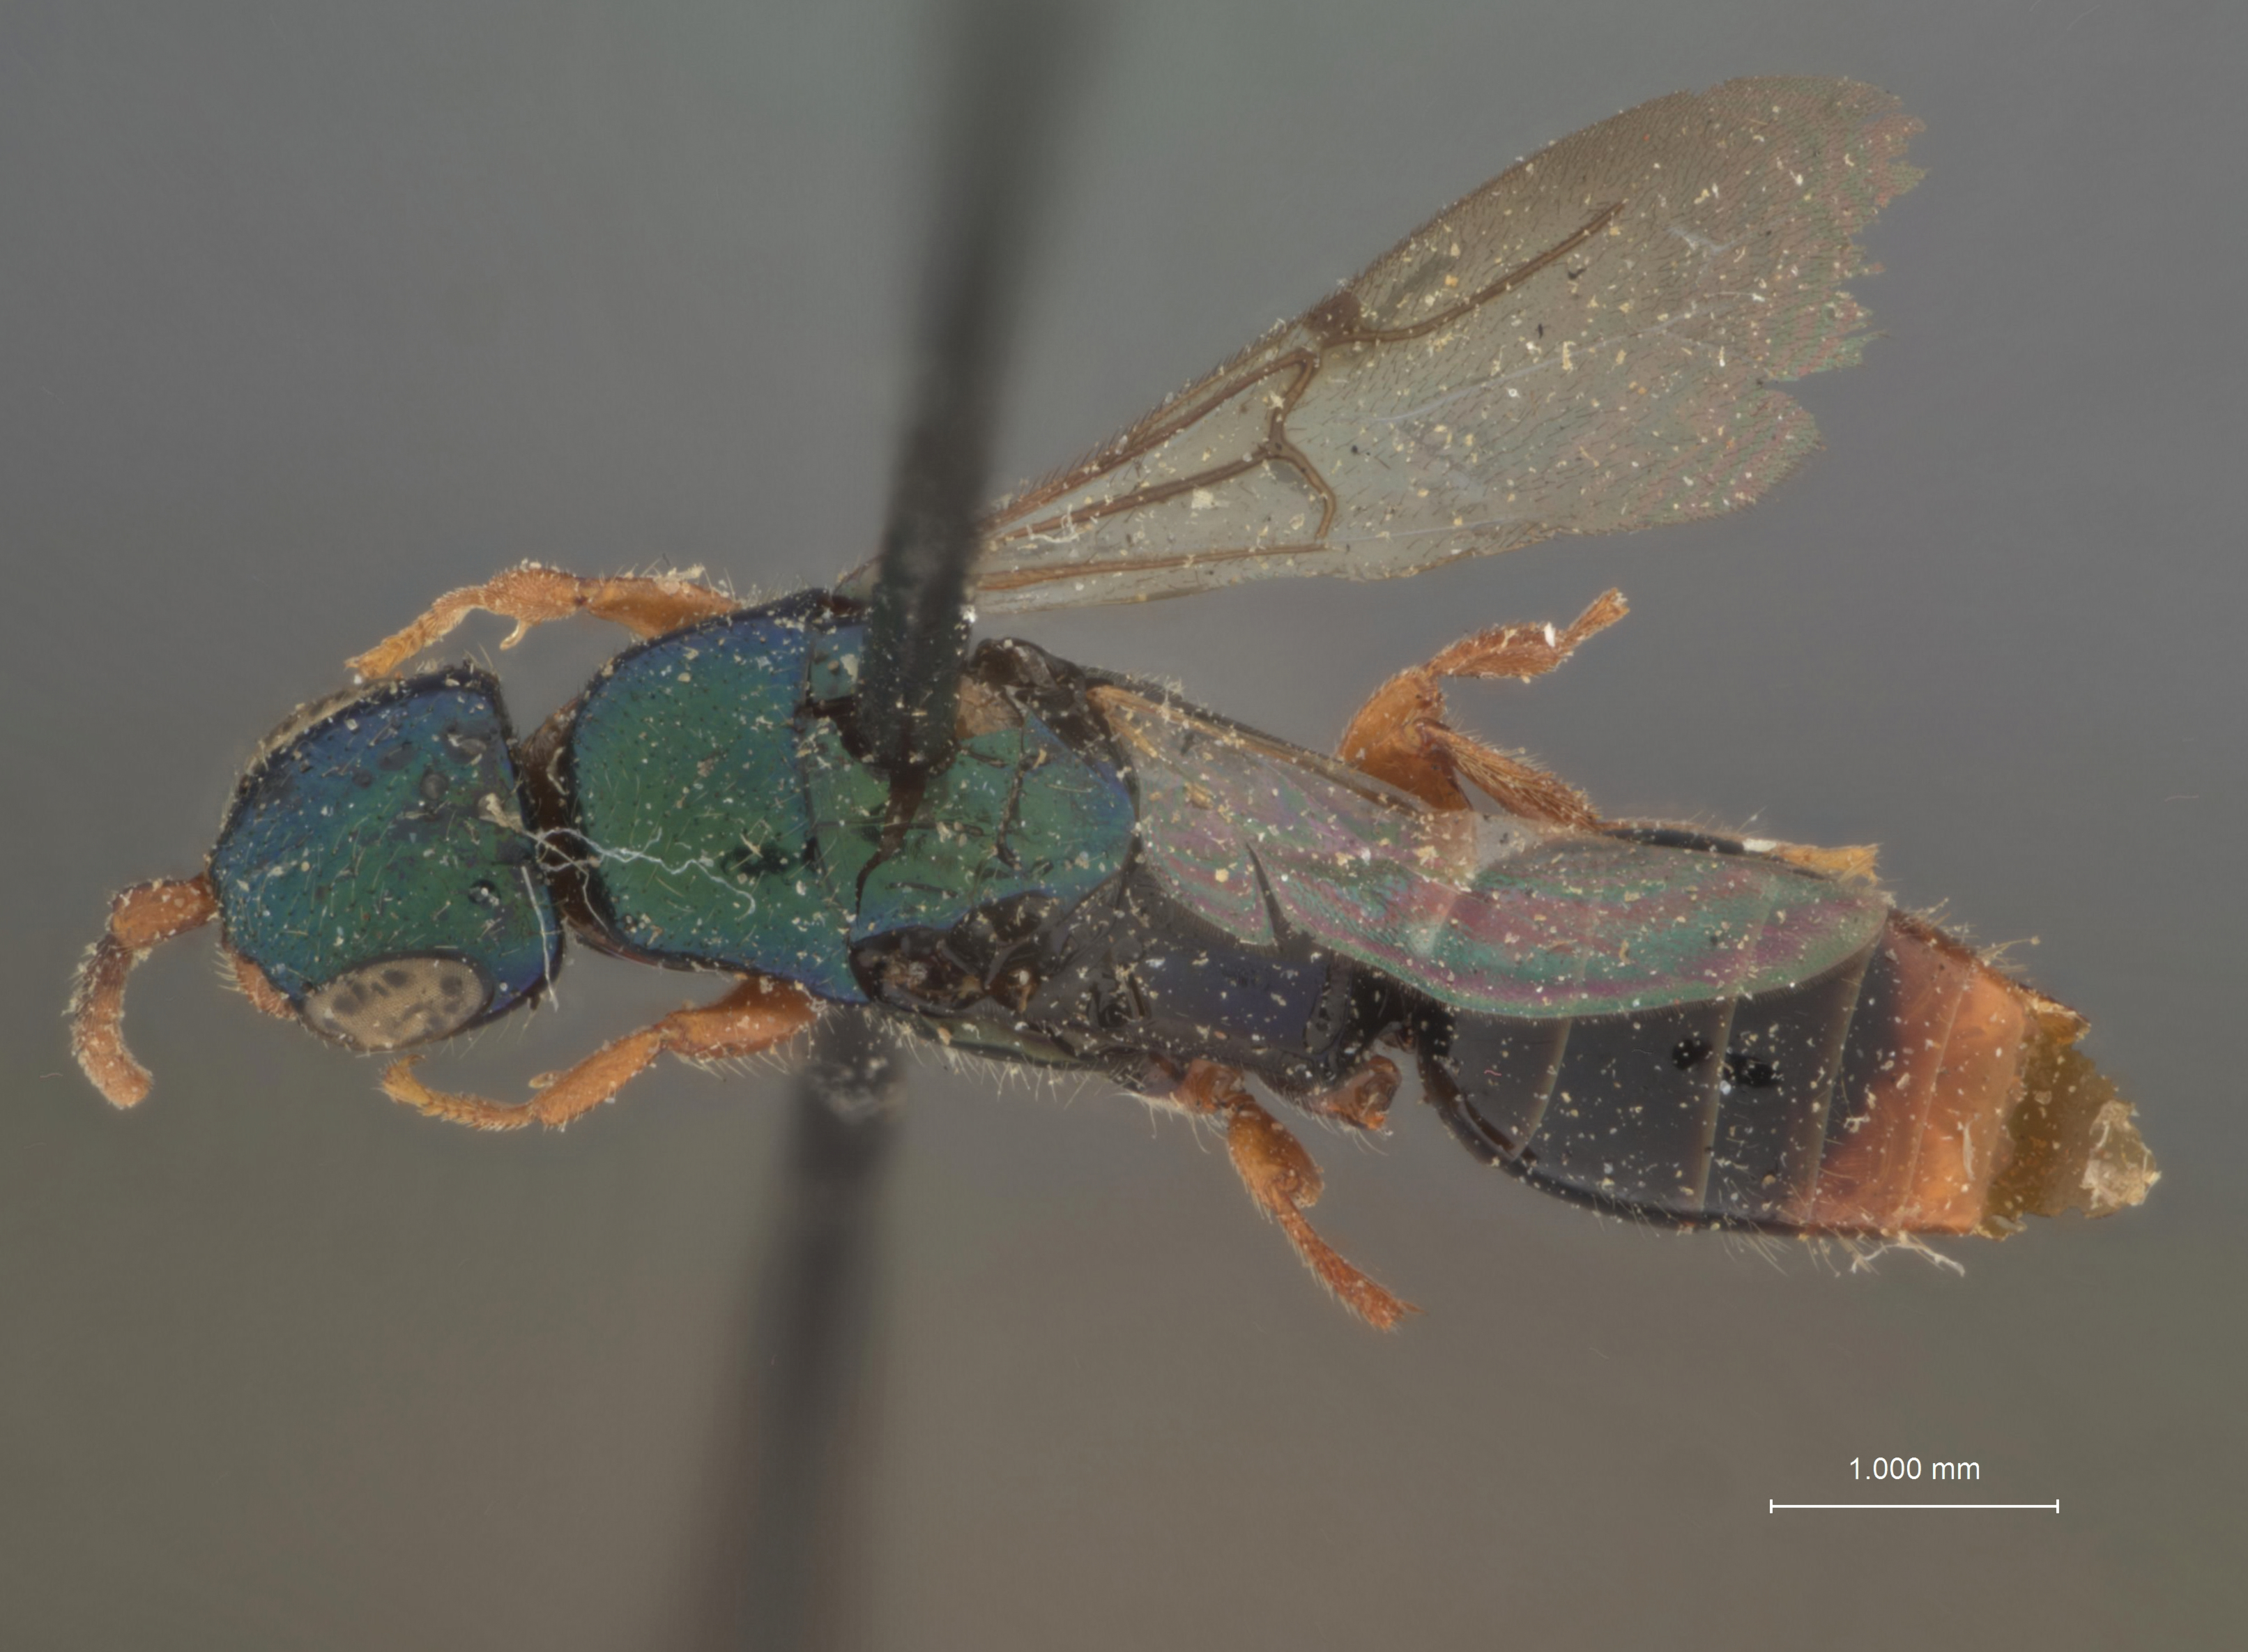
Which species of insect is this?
Epyris fulgens
